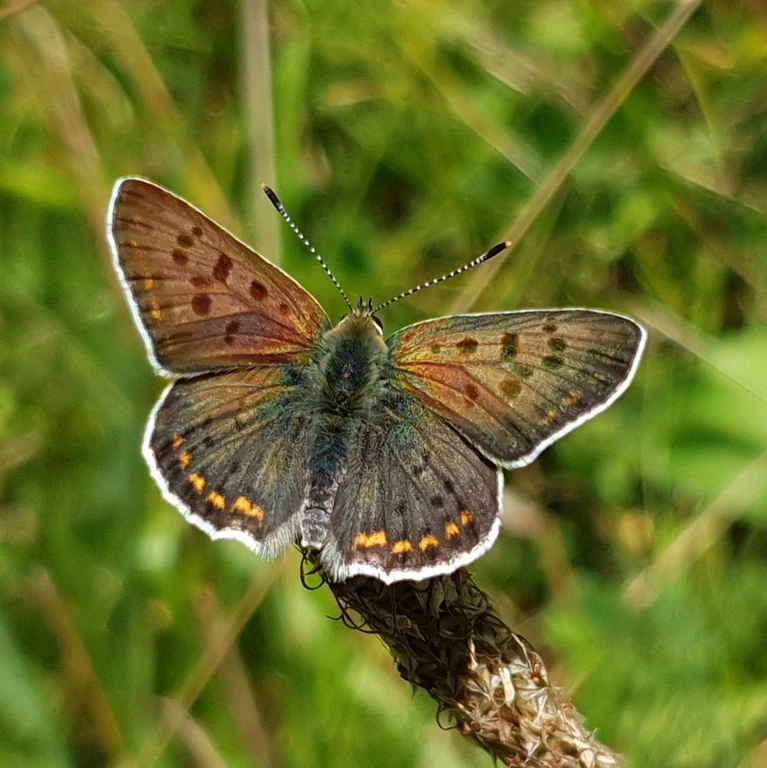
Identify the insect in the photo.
Lycaena tityrus (also Loweia tityrus)
